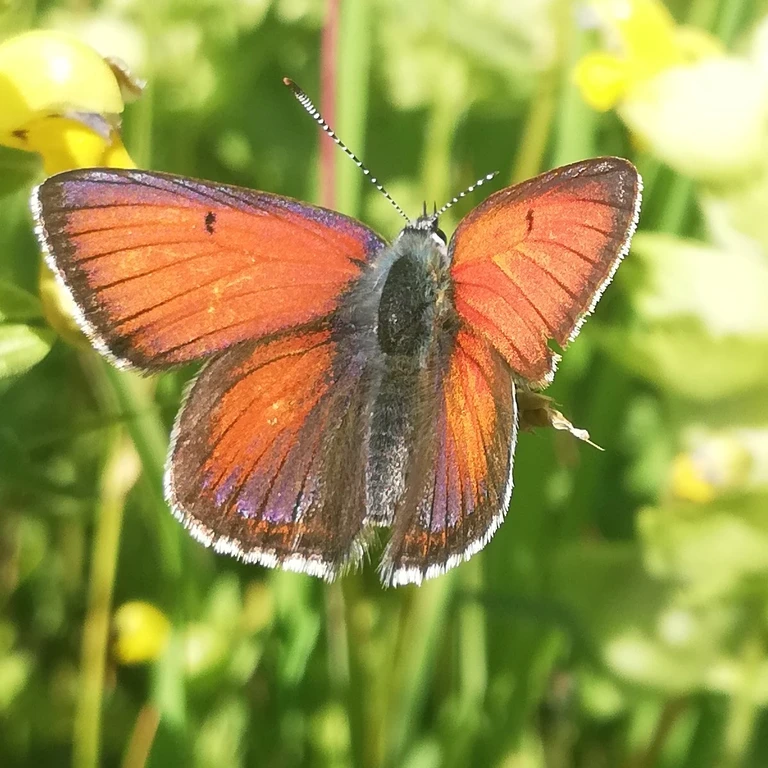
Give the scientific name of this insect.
Lycaena hippothoe (also Palaeochrysophanus hippothoe)
